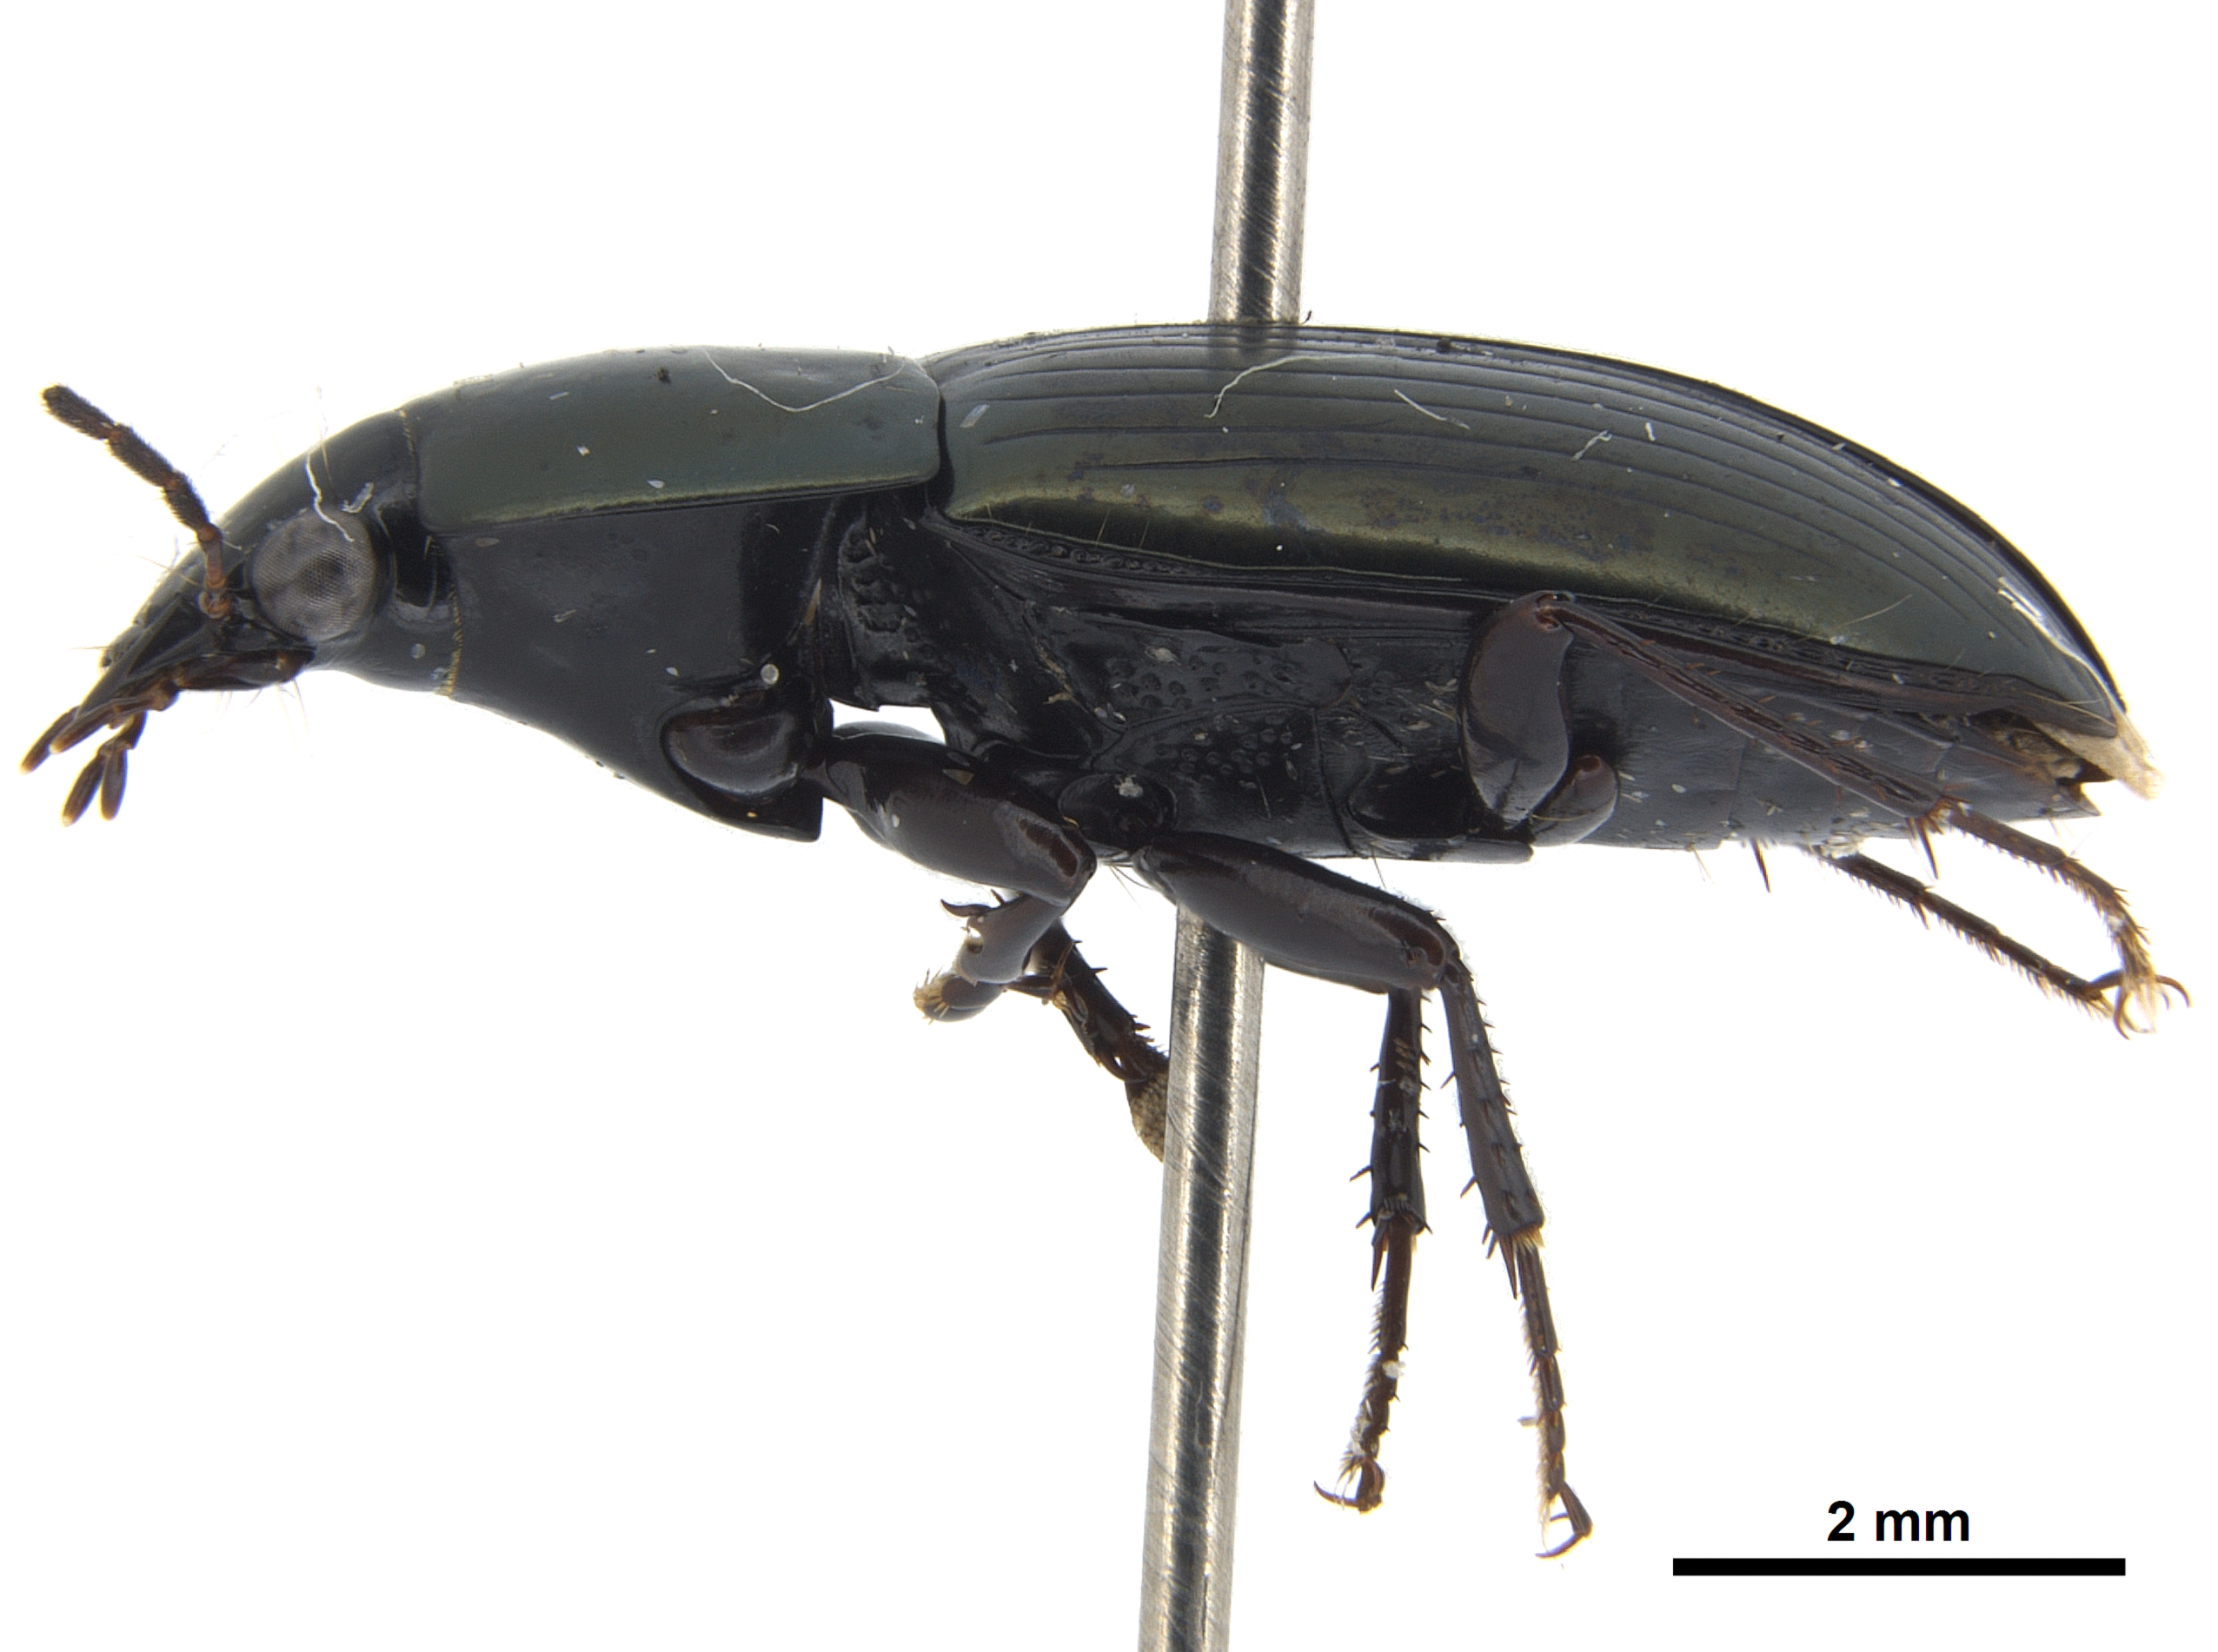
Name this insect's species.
Stenocrepis duodecimstriata
